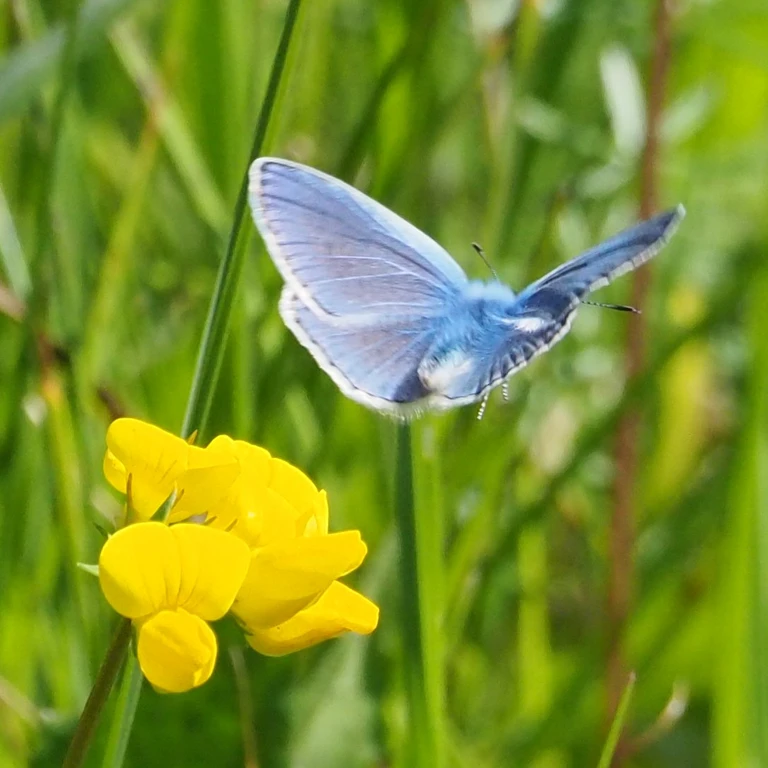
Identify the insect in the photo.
Polyommatus icarus
